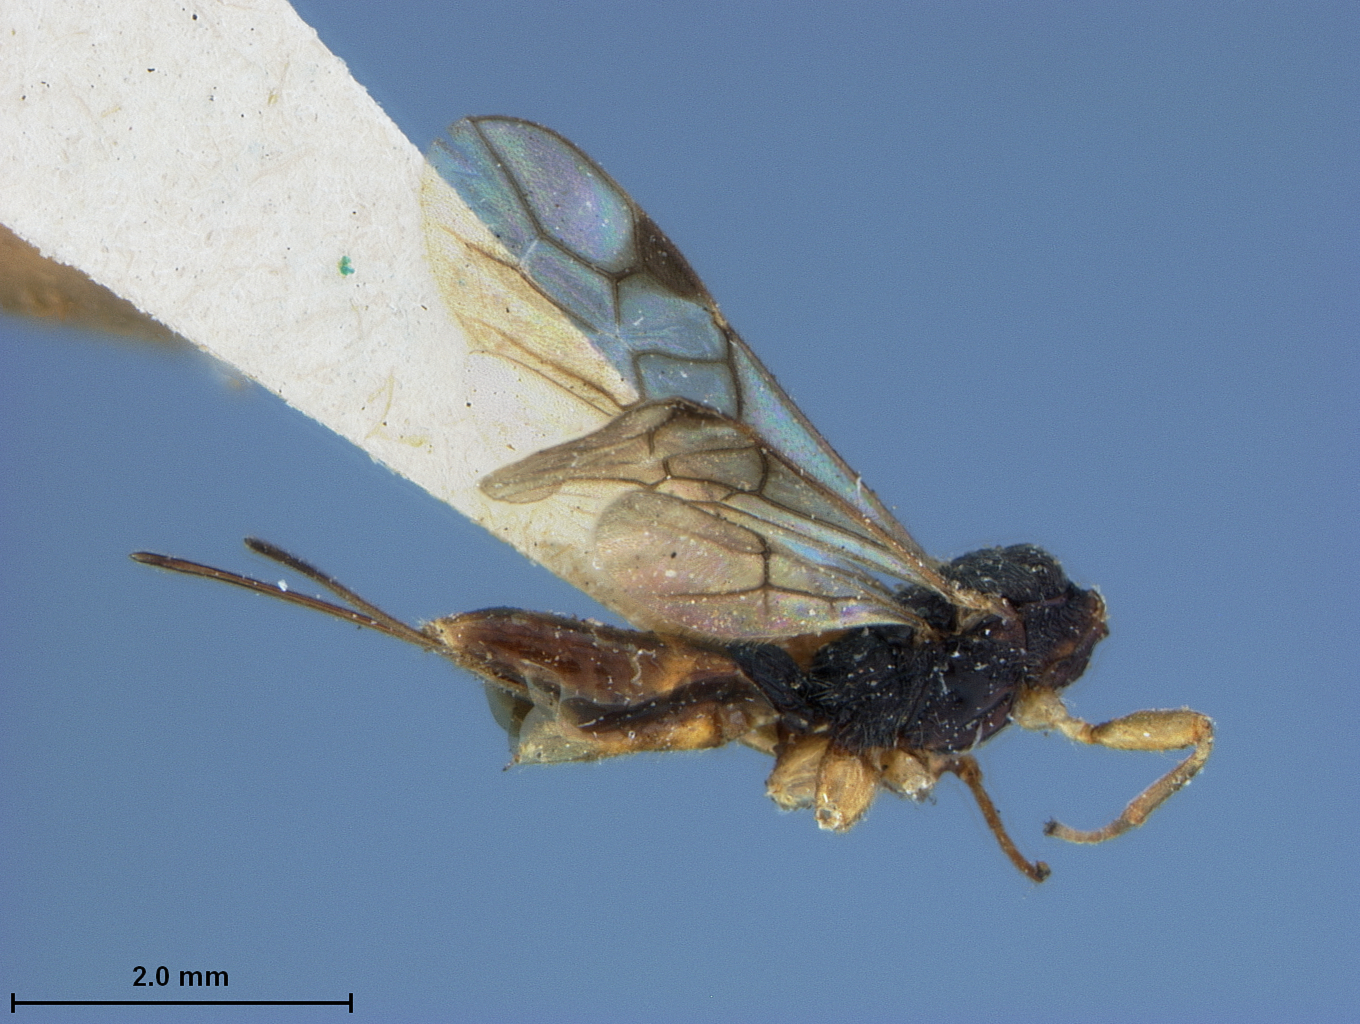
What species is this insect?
Doryctes mellipes
